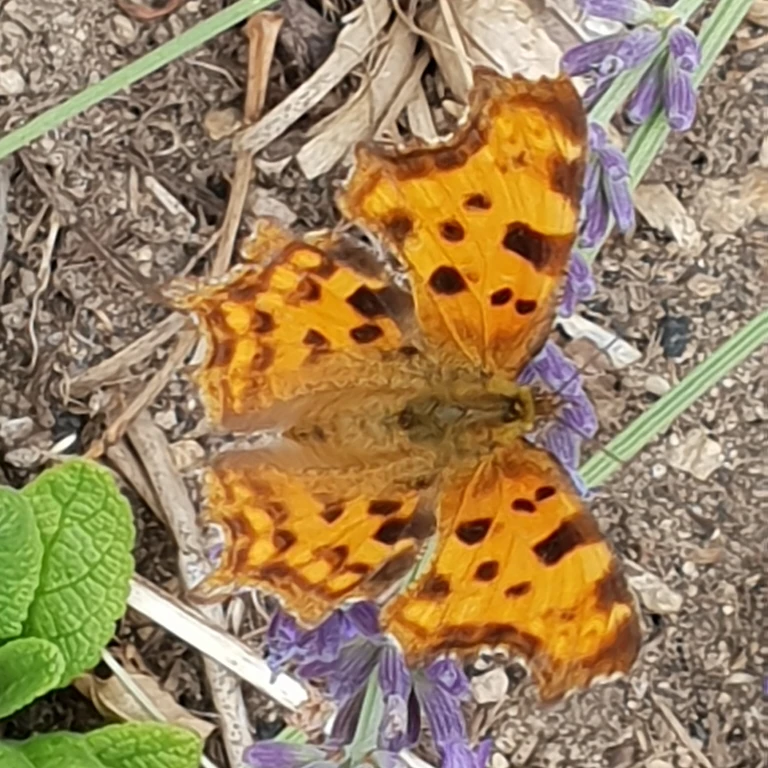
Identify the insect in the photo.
Polygonia c-album
